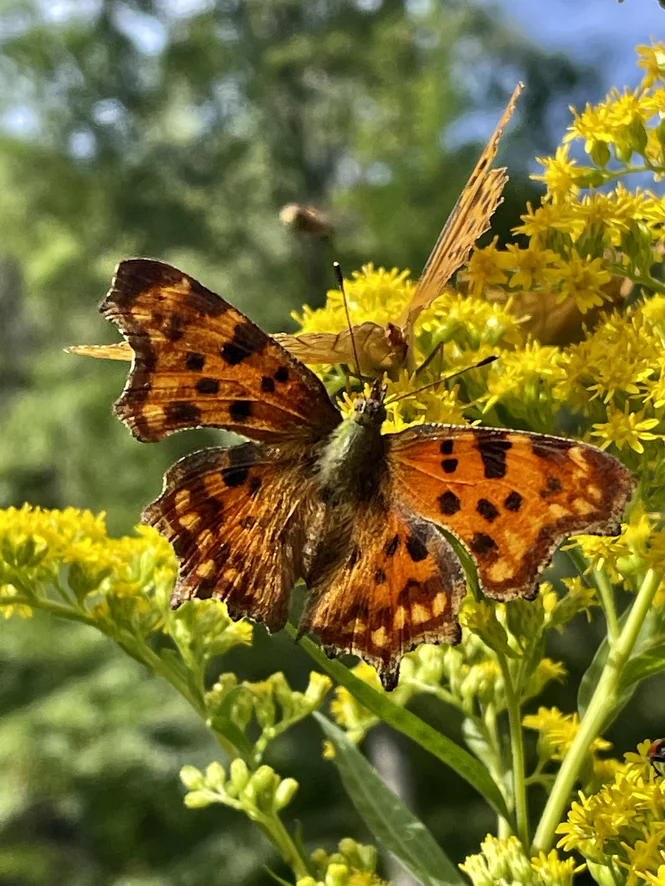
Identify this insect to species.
Polygonia c-album
